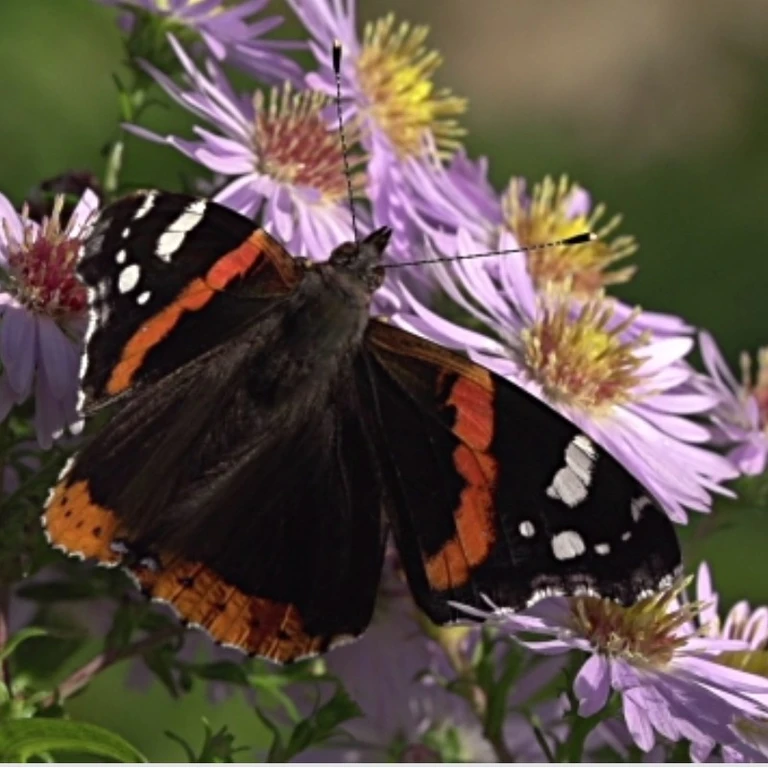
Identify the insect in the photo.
Vanessa atalanta
